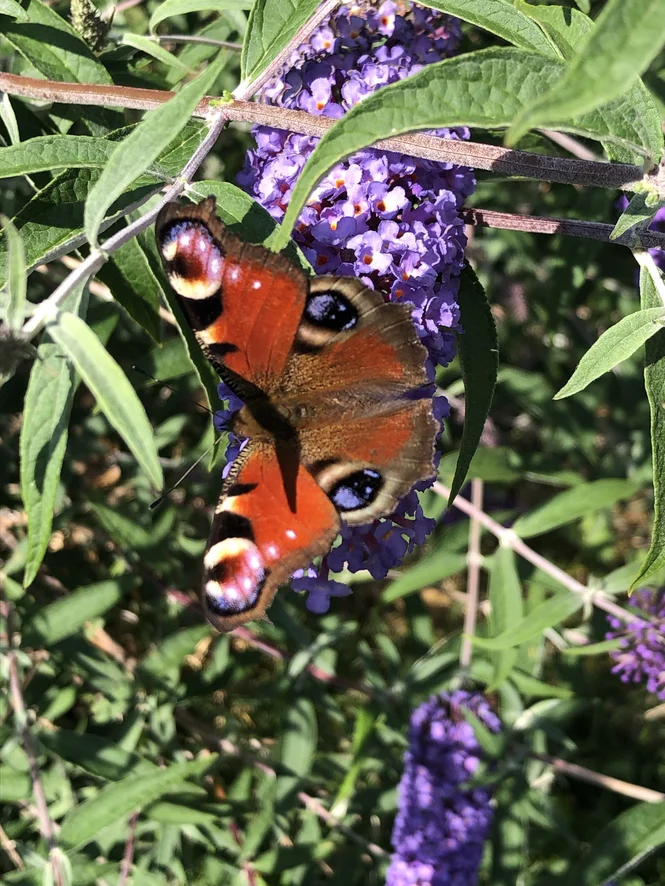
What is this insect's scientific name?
Aglais io
